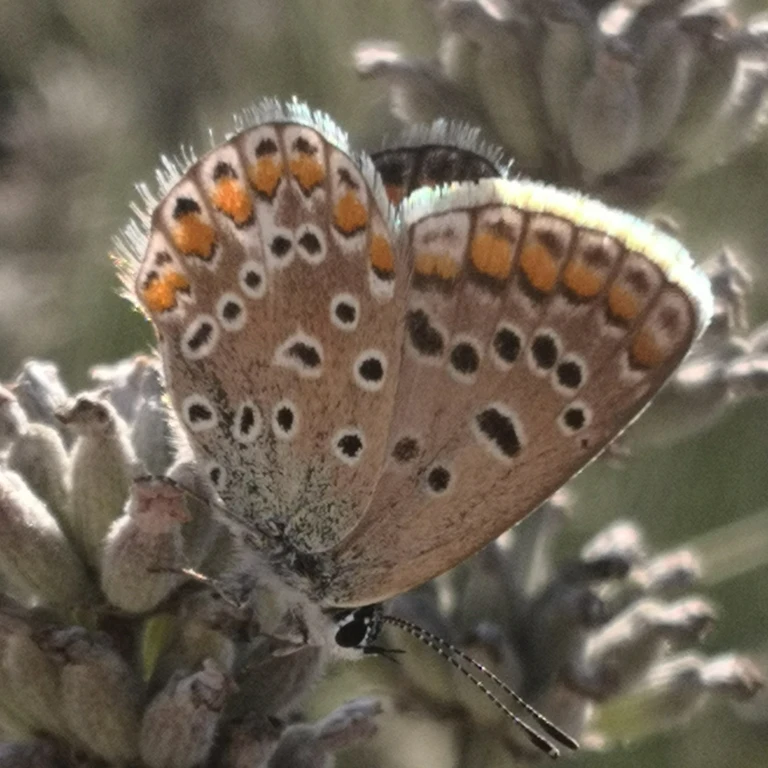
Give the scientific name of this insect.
Polyommatus icarus
